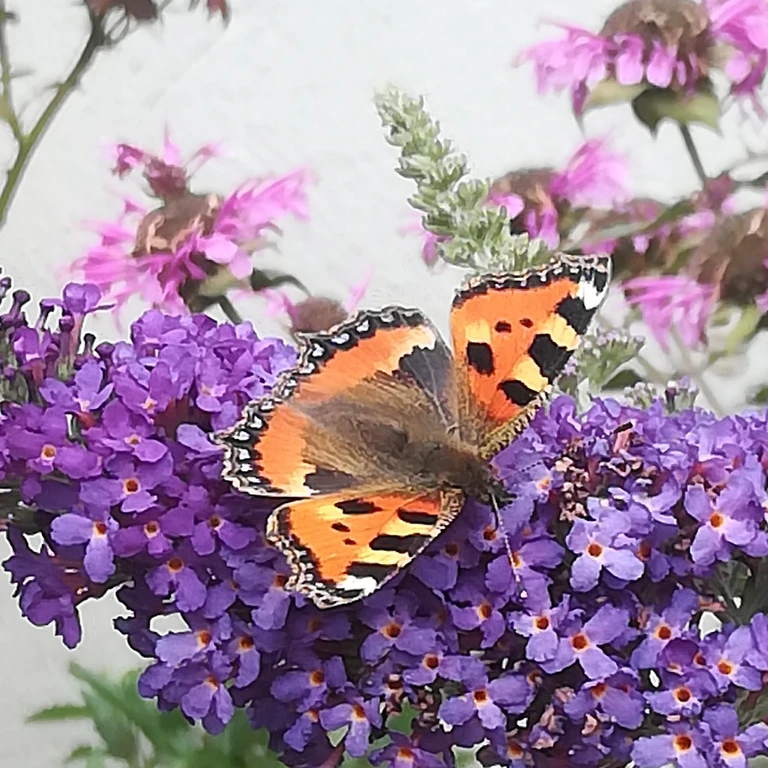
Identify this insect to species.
Aglais urticae
